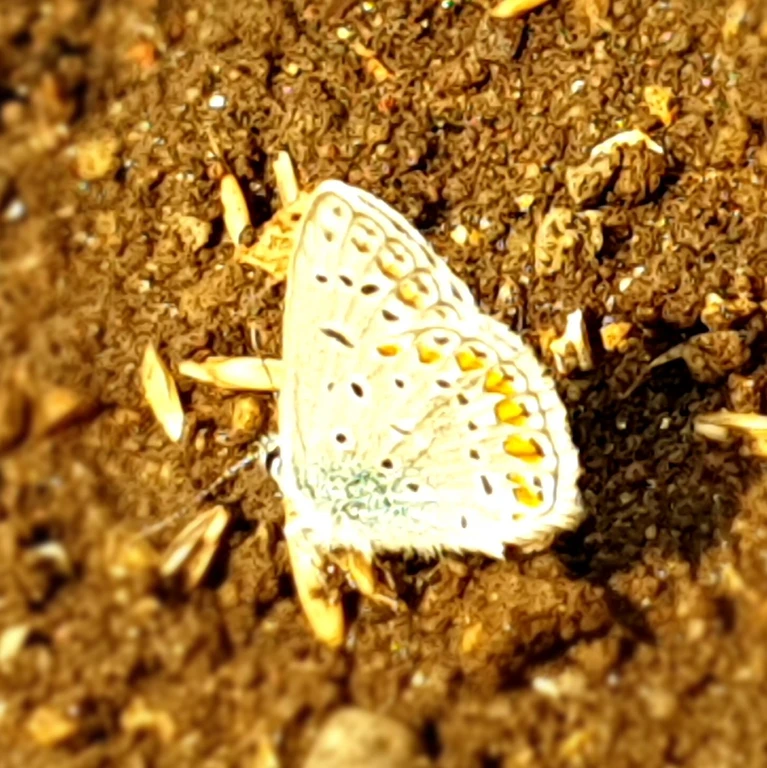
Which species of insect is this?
Polyommatus icarus
